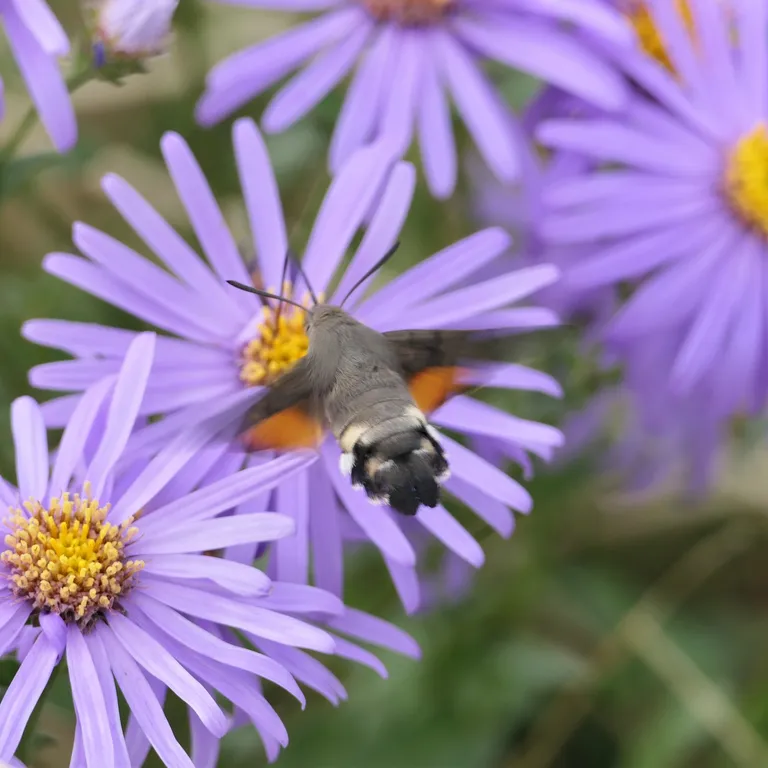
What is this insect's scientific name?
Macroglossum stellatarum
